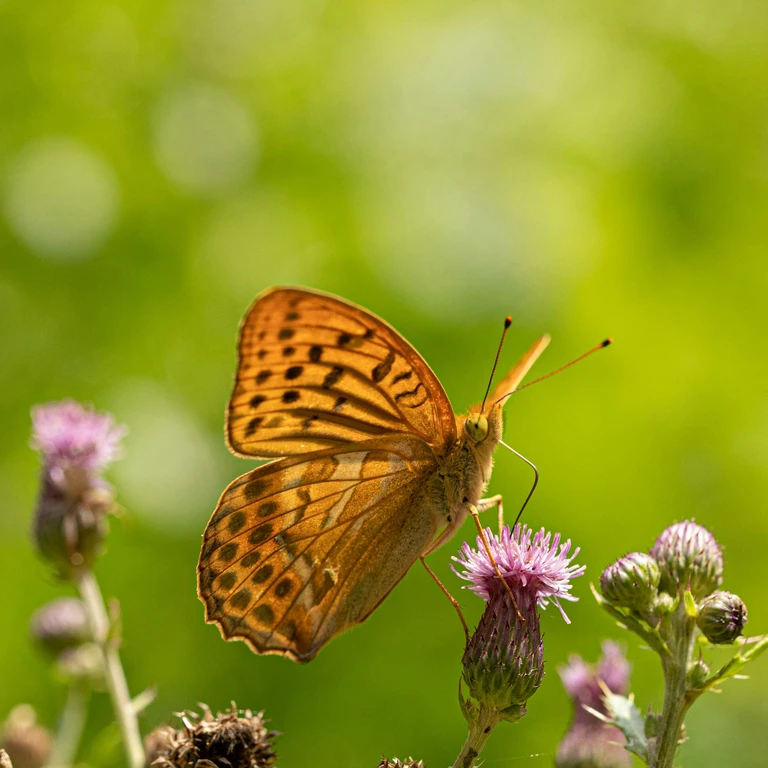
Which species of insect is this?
Argynnis paphia
